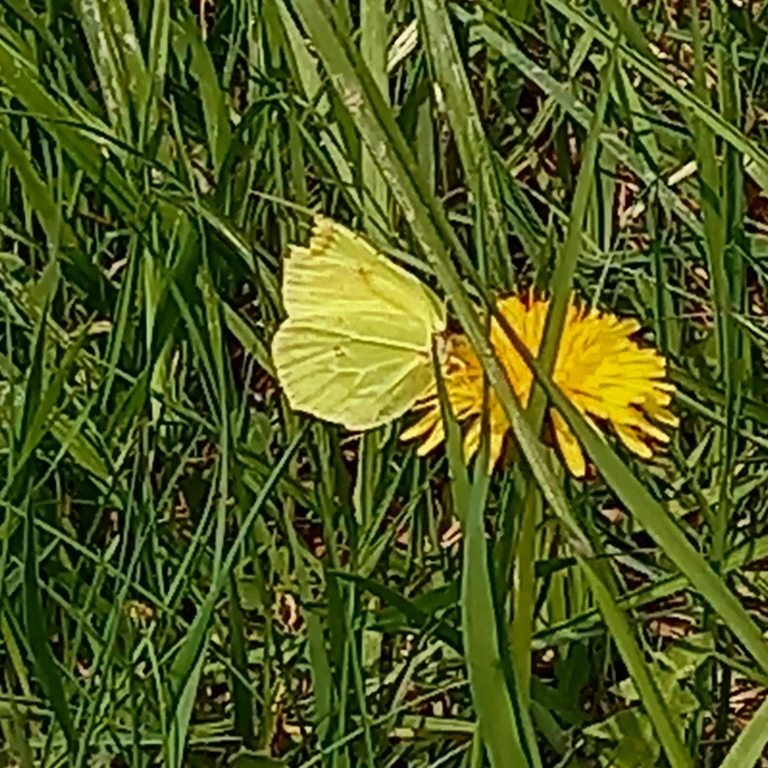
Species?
Gonepteryx rhamni
